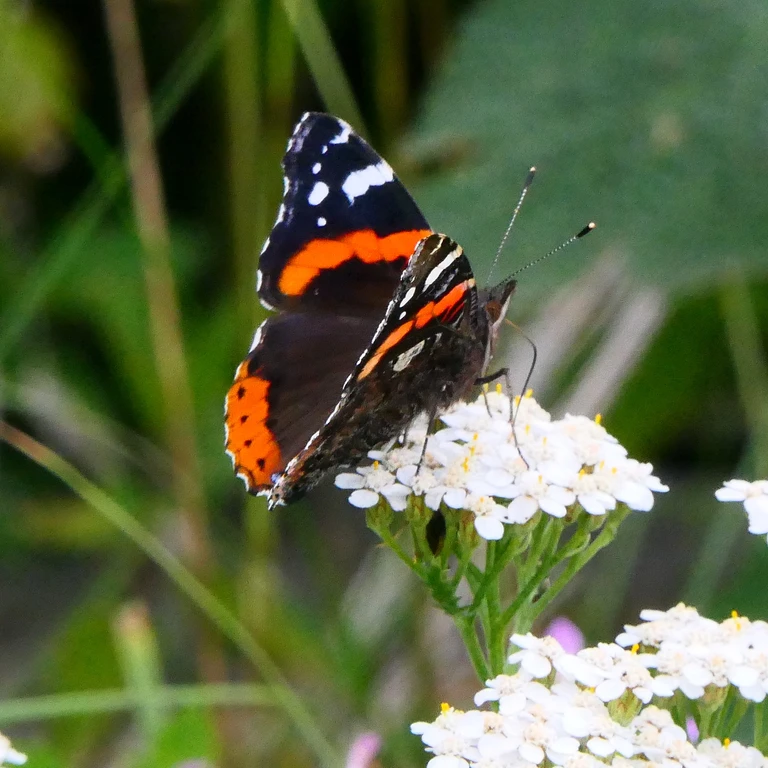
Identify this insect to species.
Vanessa atalanta
